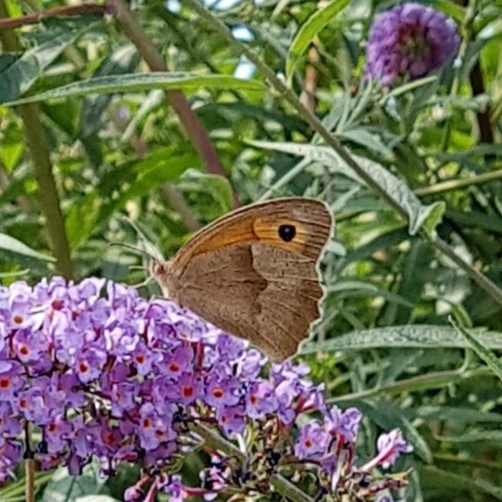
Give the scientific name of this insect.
Maniola jurtina
